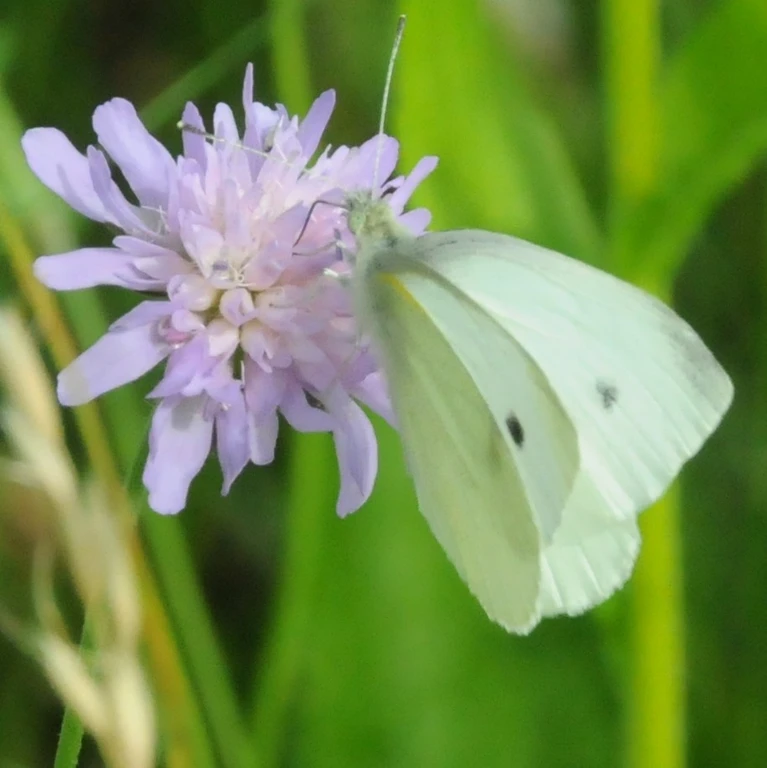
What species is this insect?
Pieris rapae
